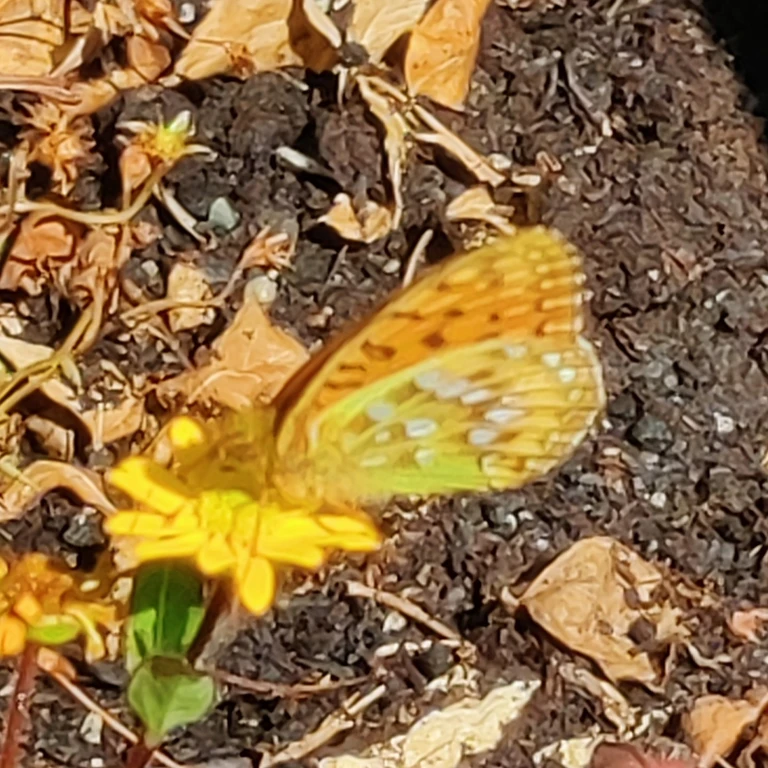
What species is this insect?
Speyeria aglaja
